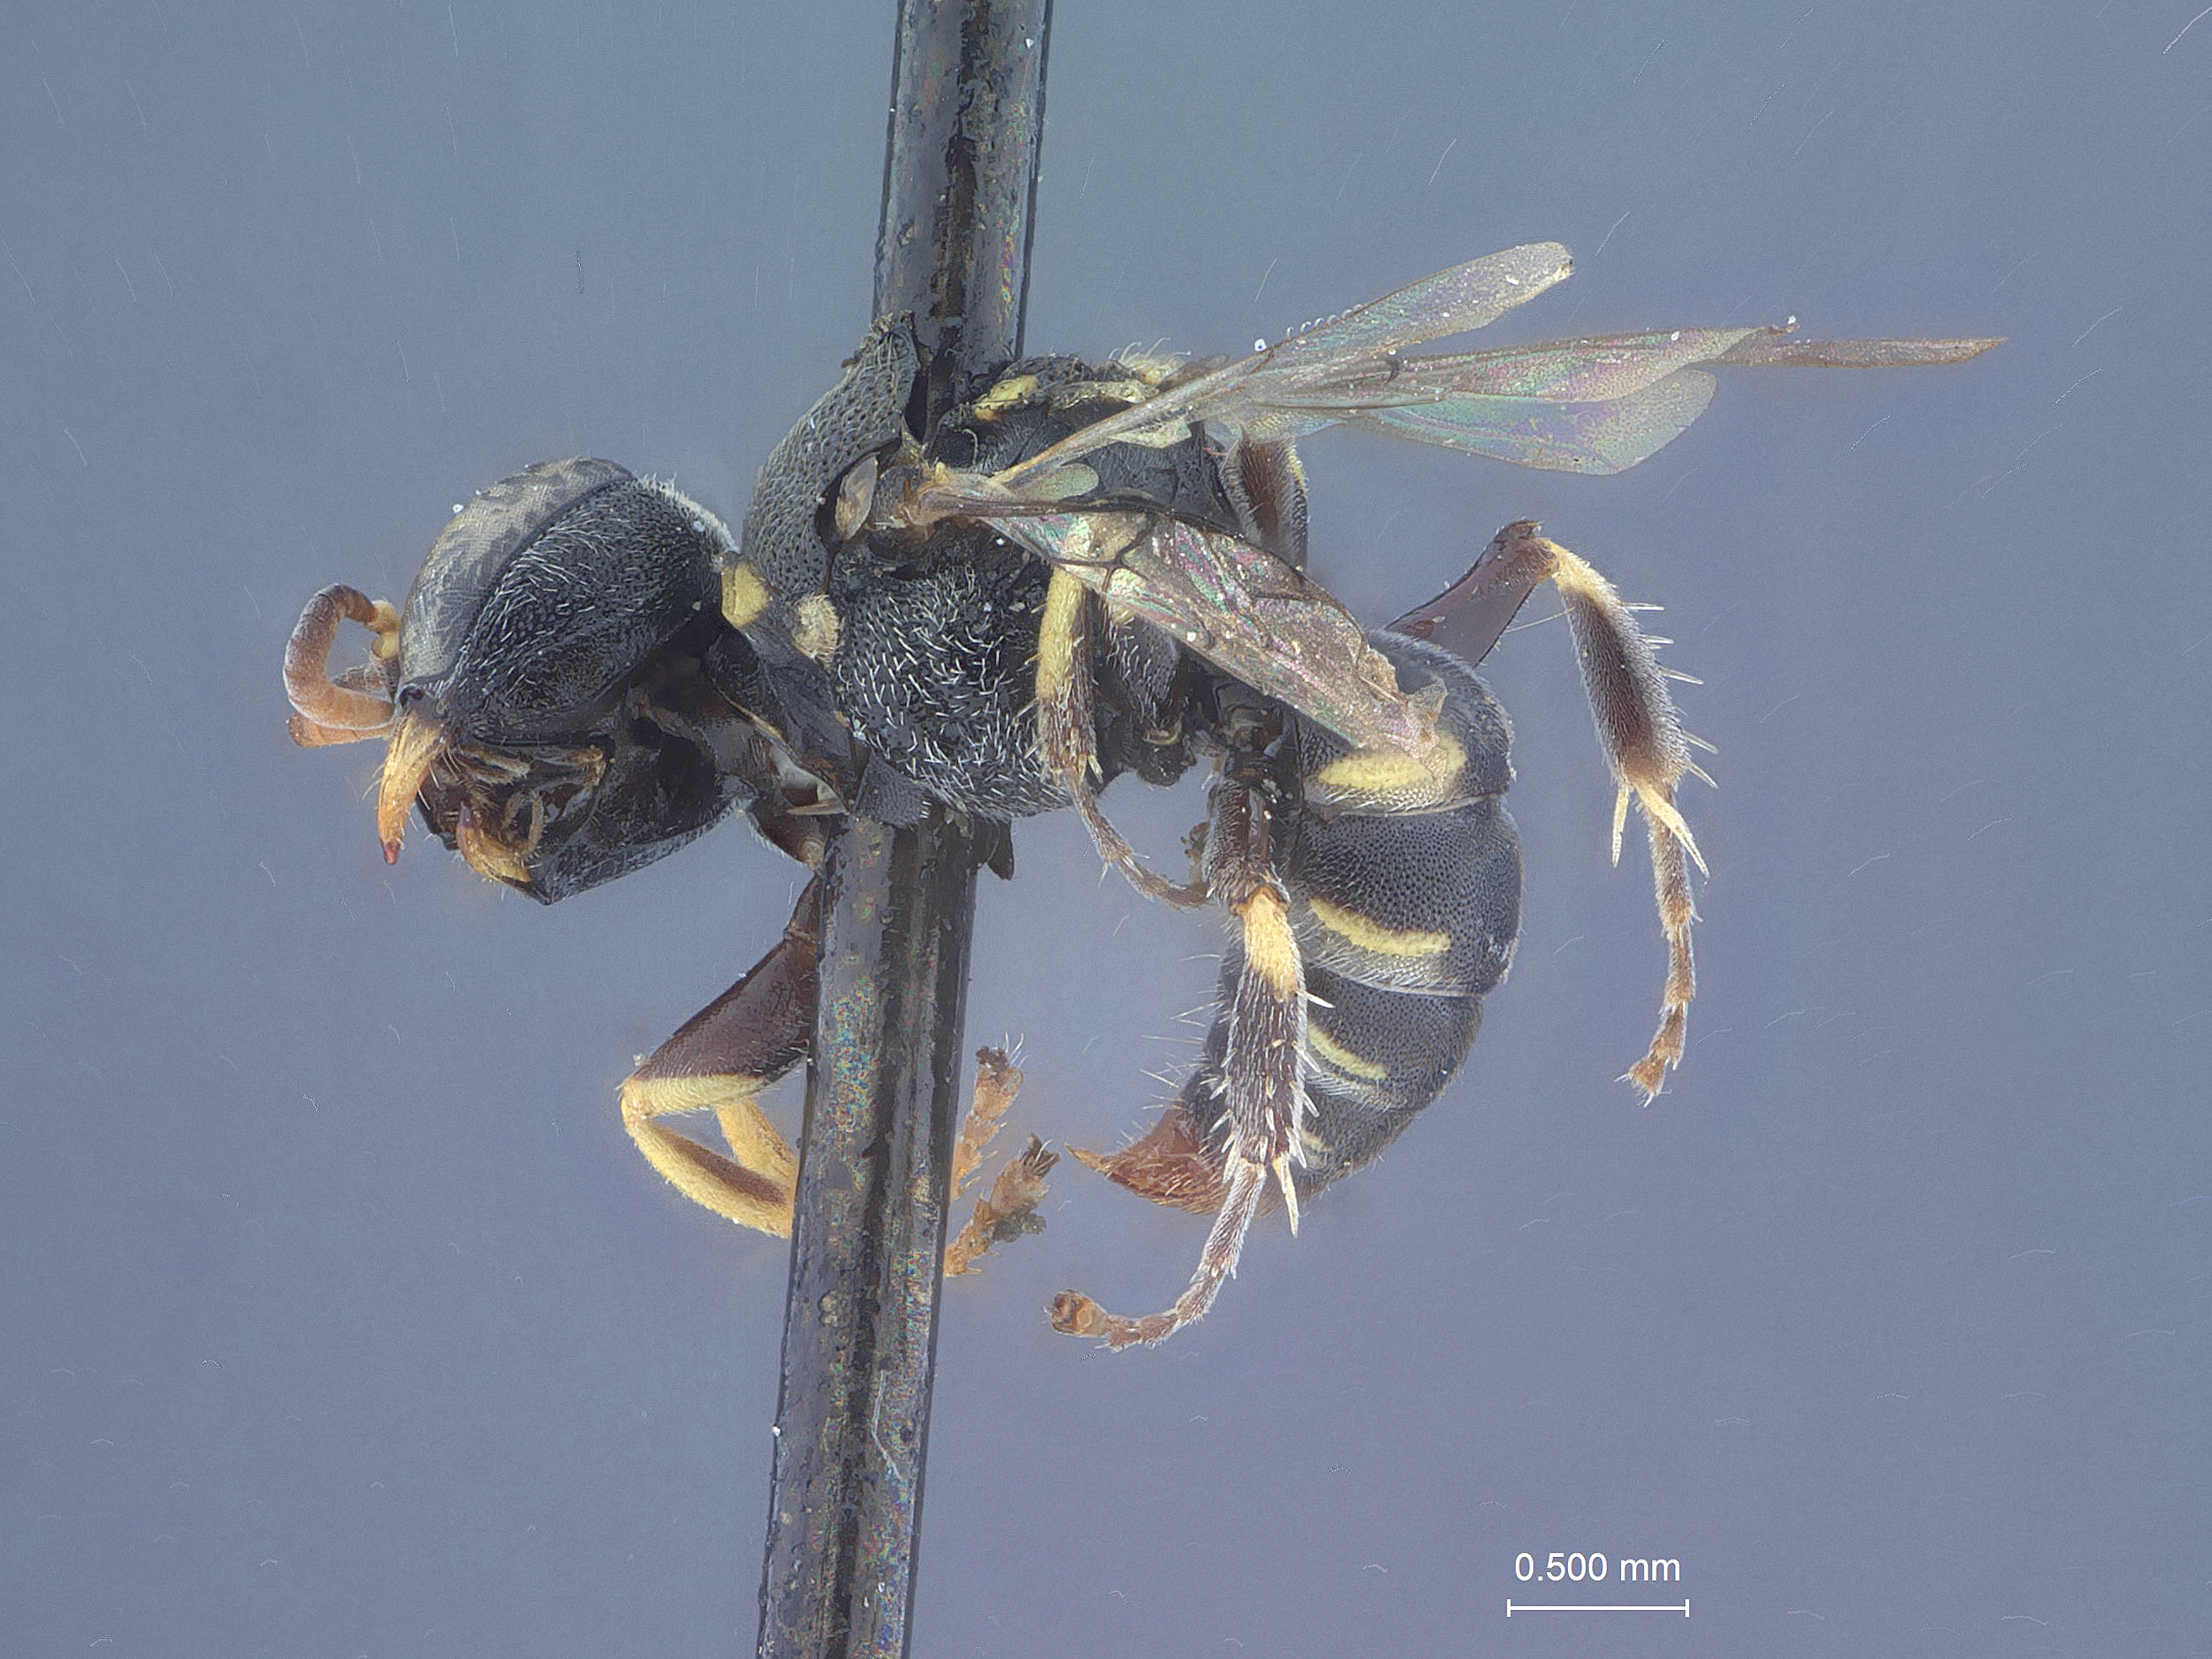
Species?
Notoglossa pyrura
